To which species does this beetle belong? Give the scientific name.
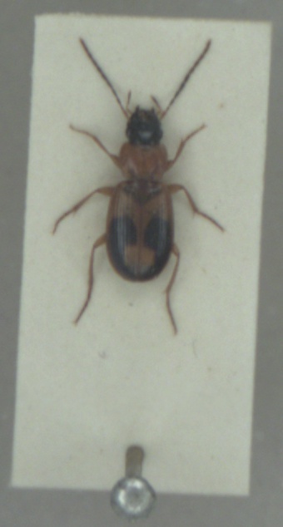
Badister bullatus
